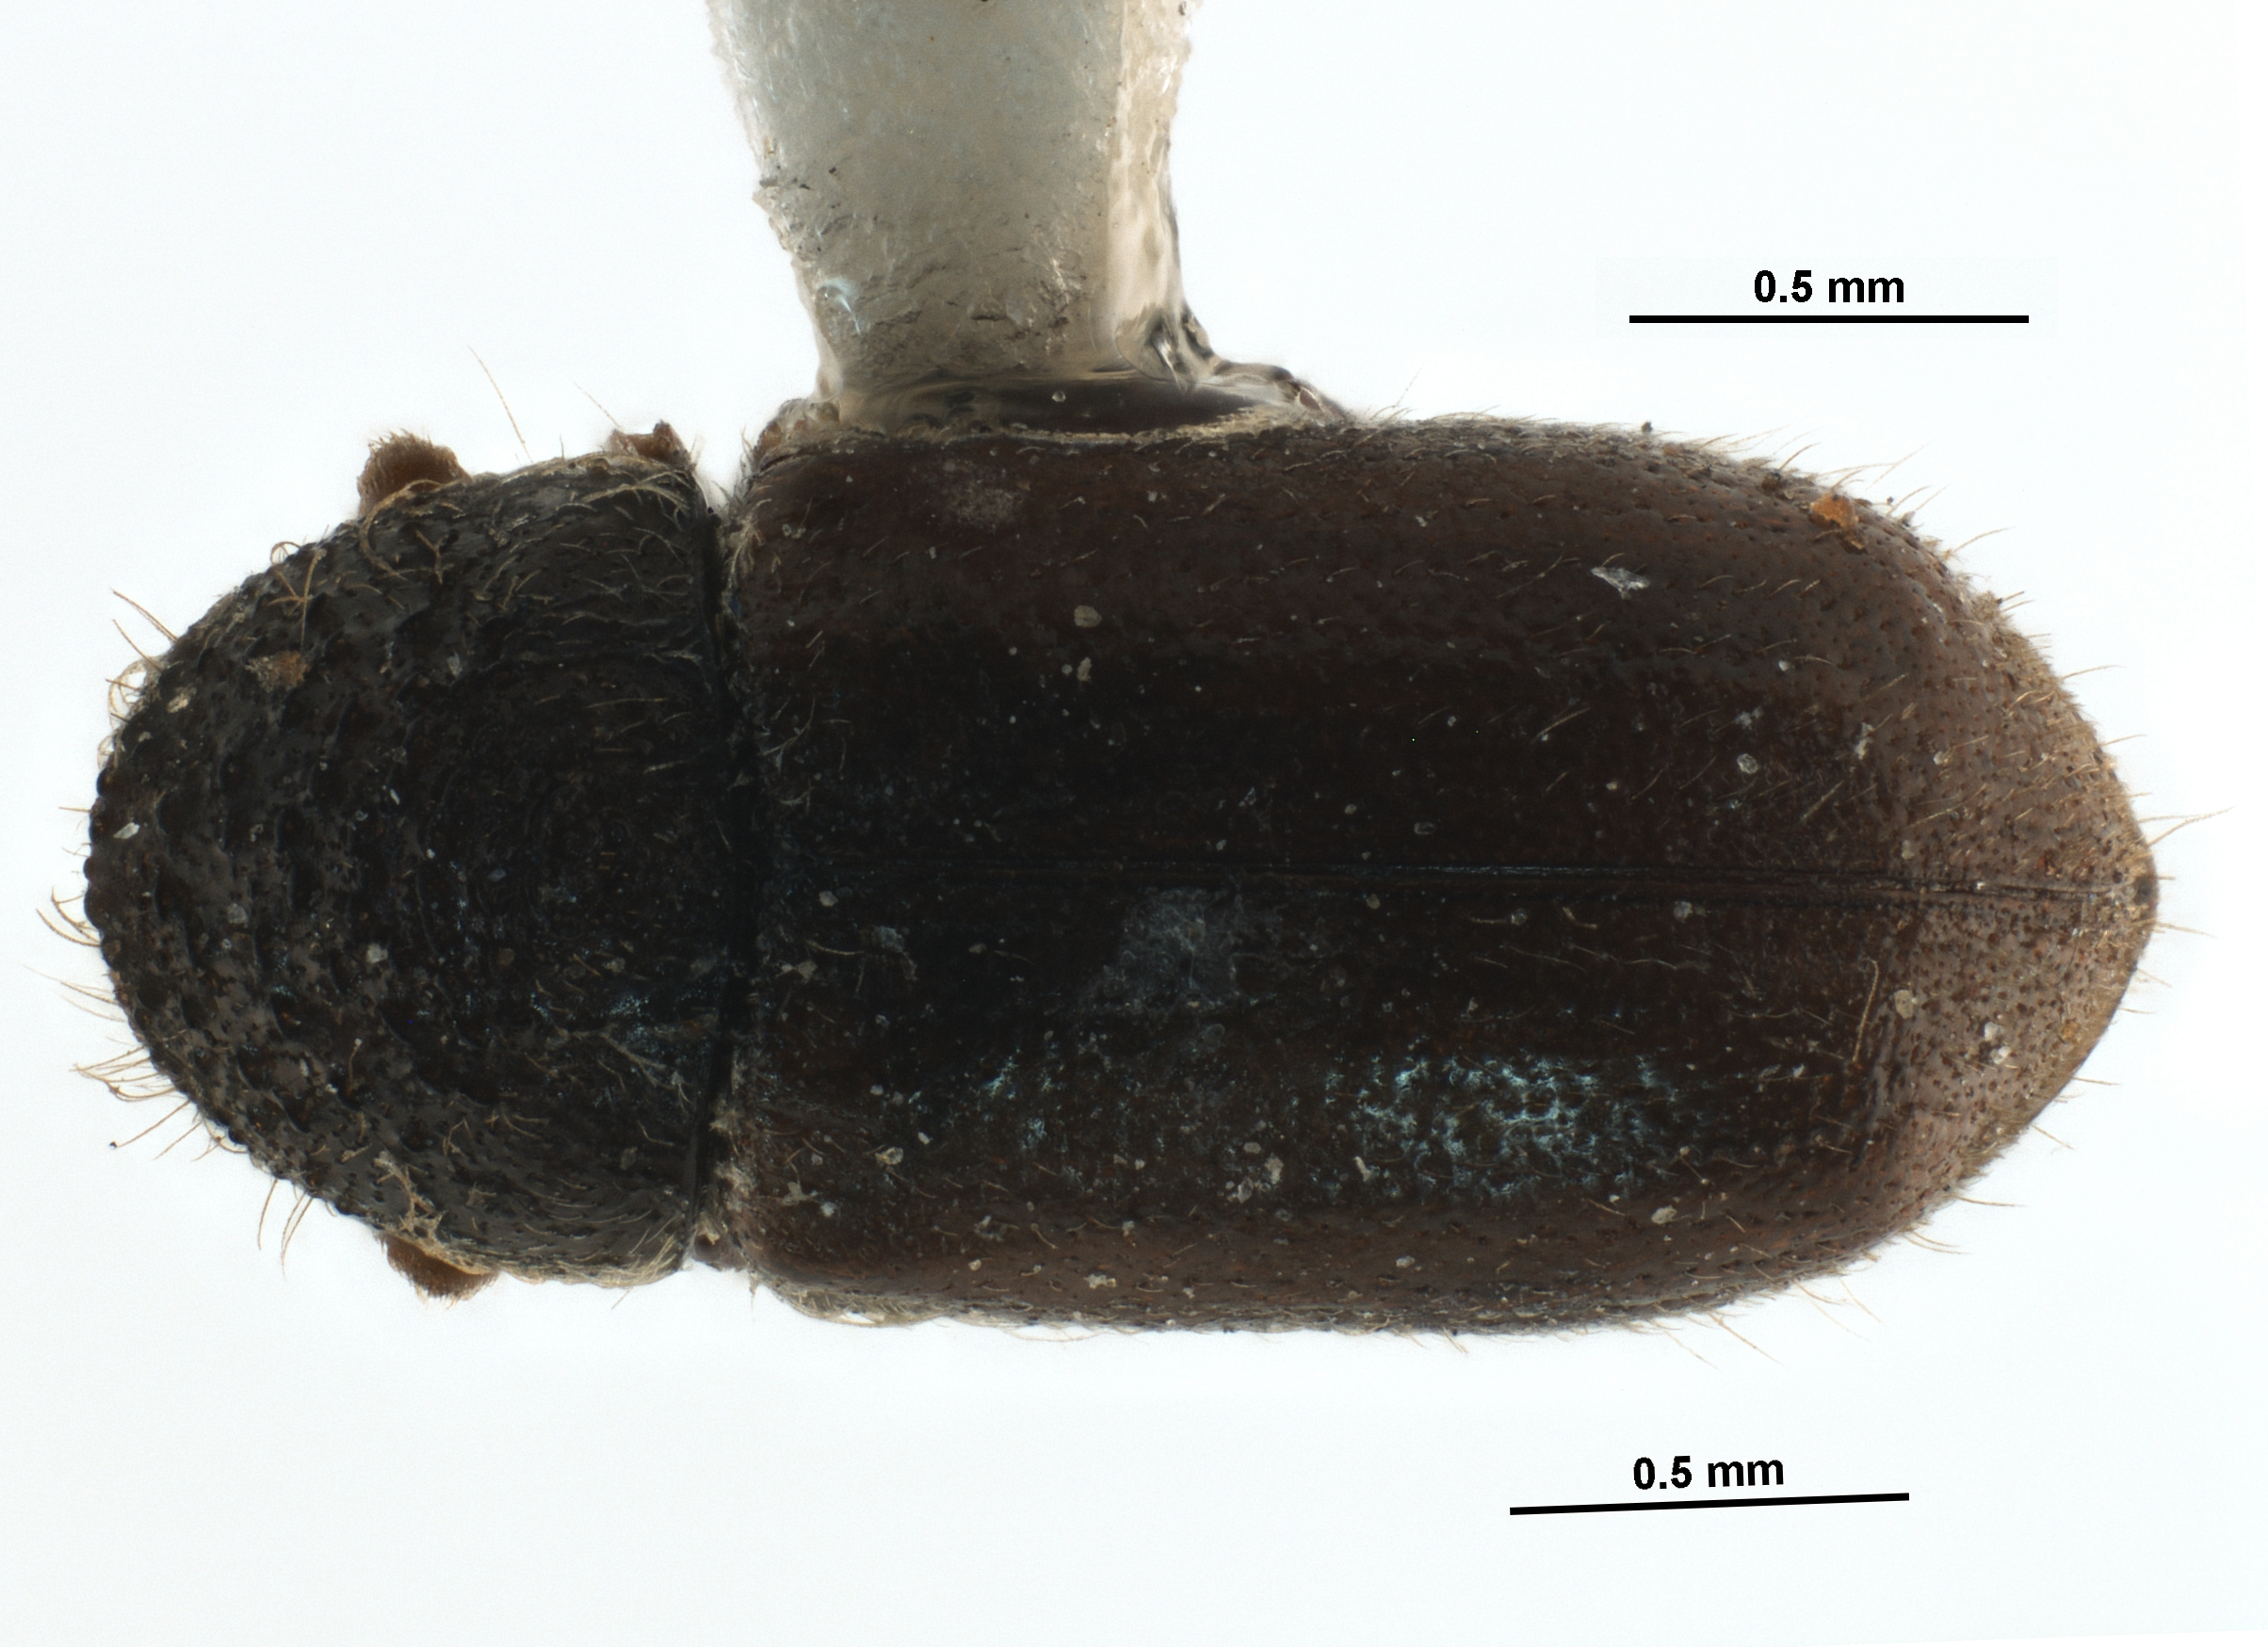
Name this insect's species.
Cryphalus strohmeyeri
